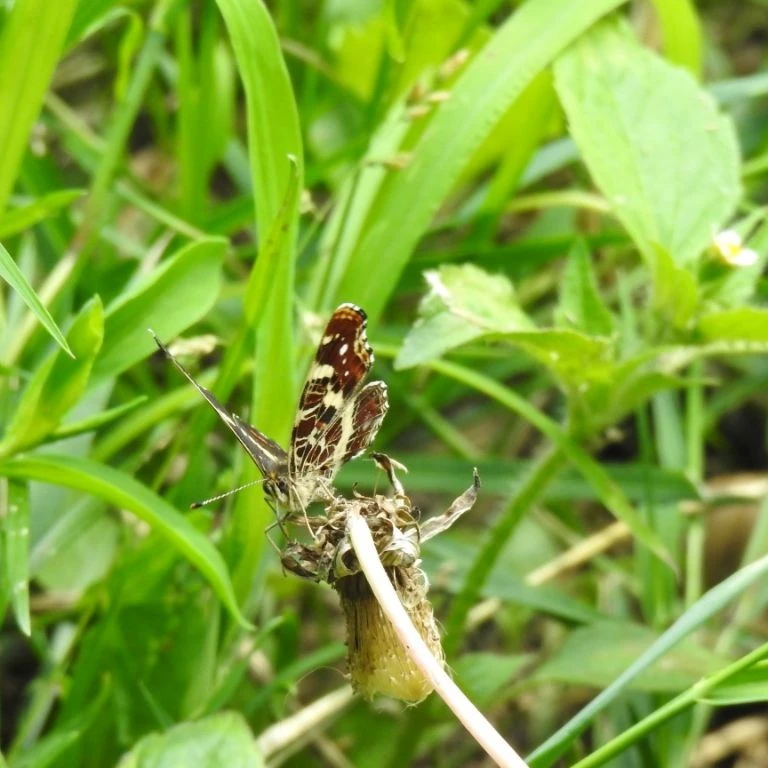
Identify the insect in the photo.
Araschnia levana
